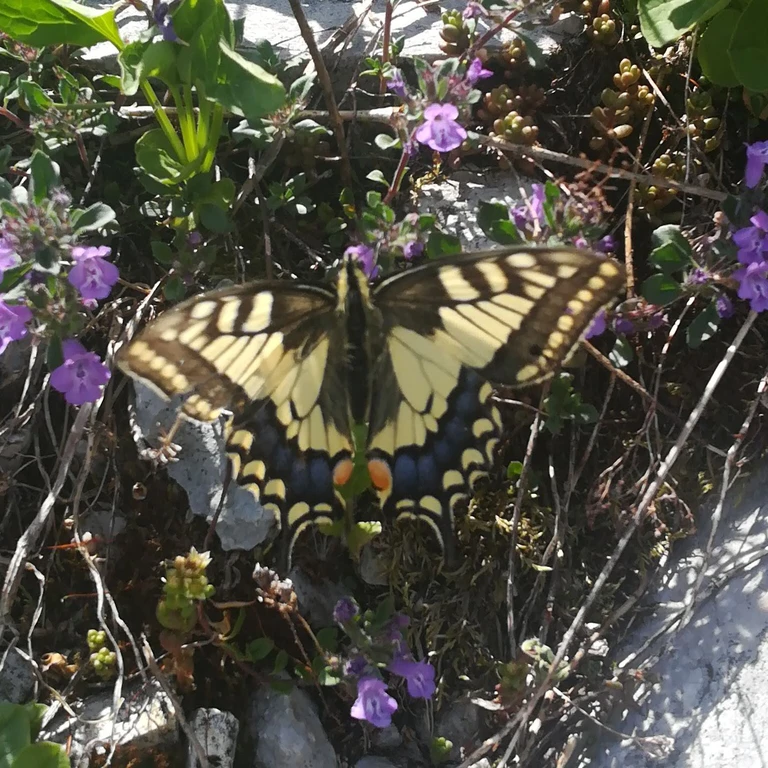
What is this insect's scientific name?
Papilio machaon
